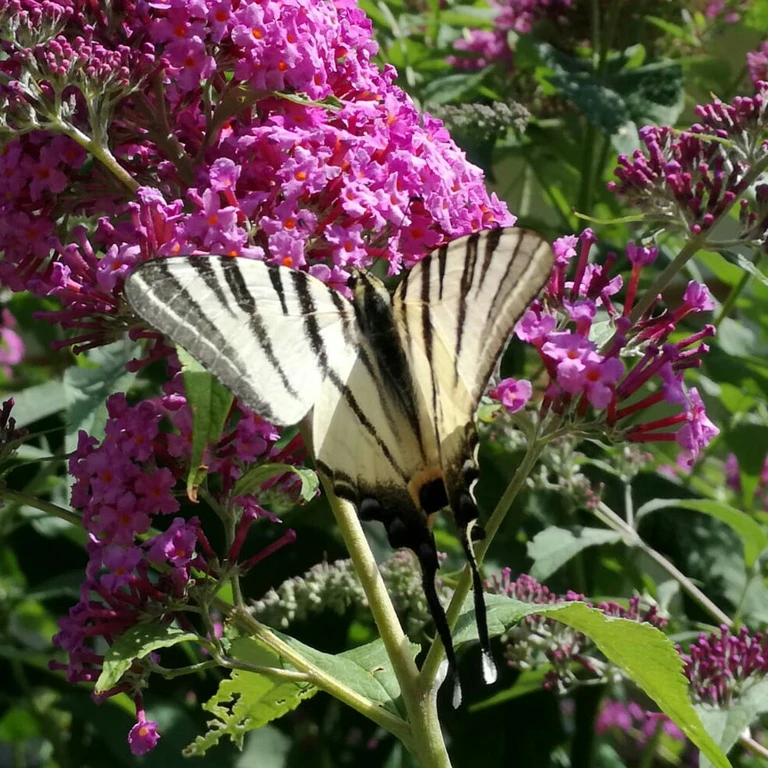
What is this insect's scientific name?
Iphiclides podalirius
